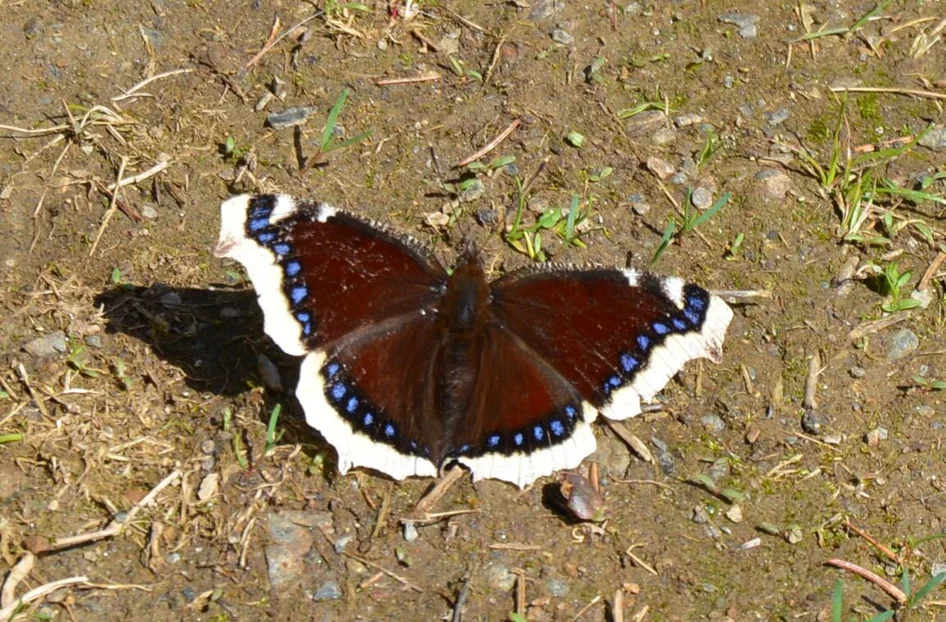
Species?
Nymphalis antiopa
